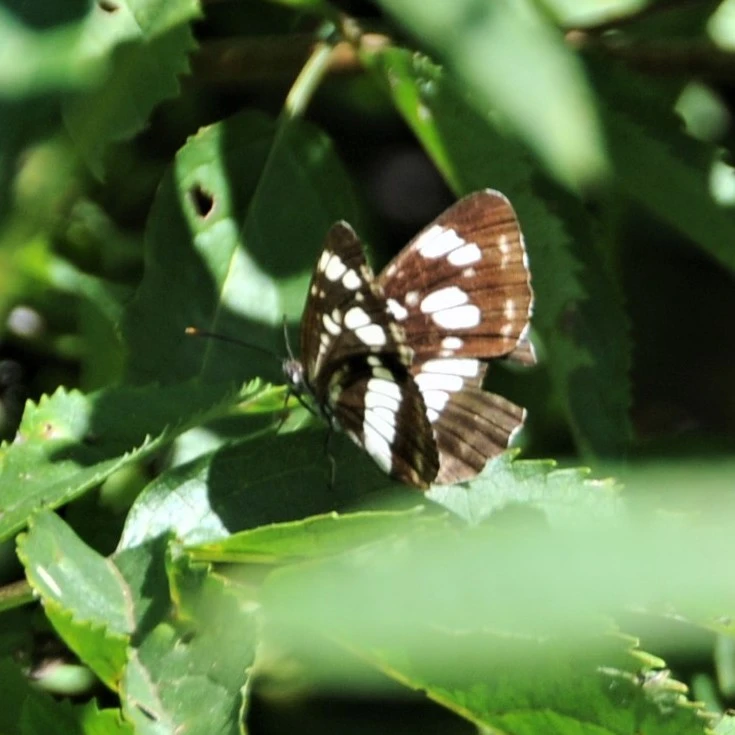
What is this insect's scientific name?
Neptis rivularis
